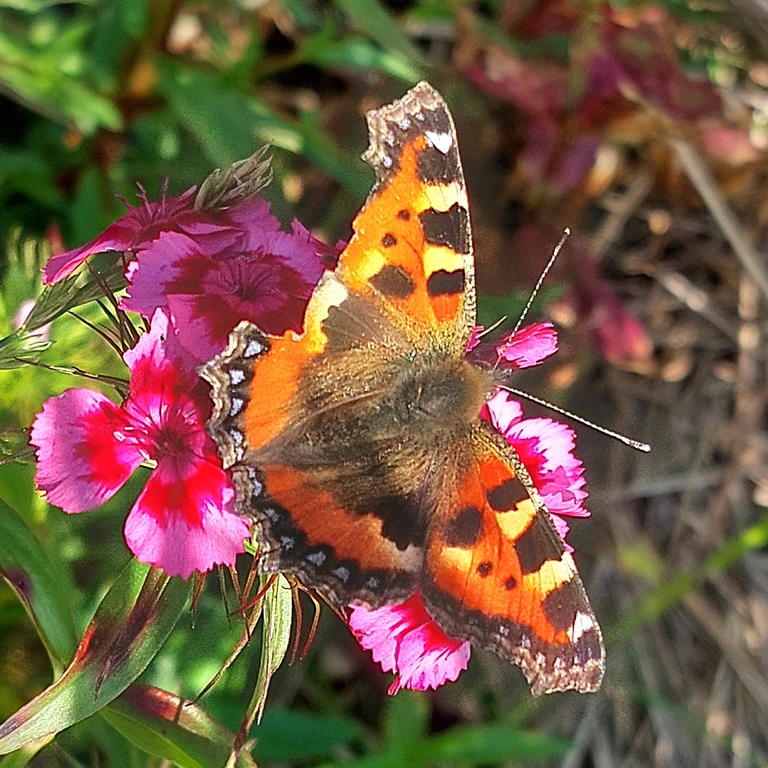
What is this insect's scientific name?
Aglais urticae
